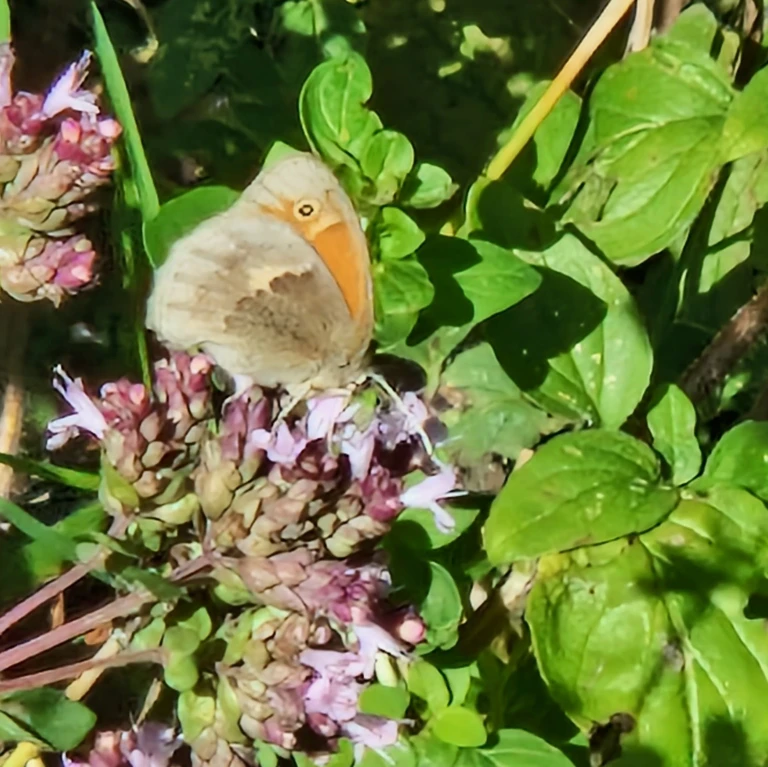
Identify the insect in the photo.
Coenonympha pamphilus
